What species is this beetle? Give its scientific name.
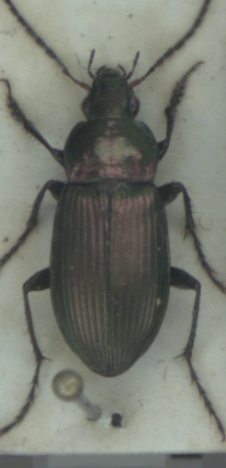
Poecilus cupreus
